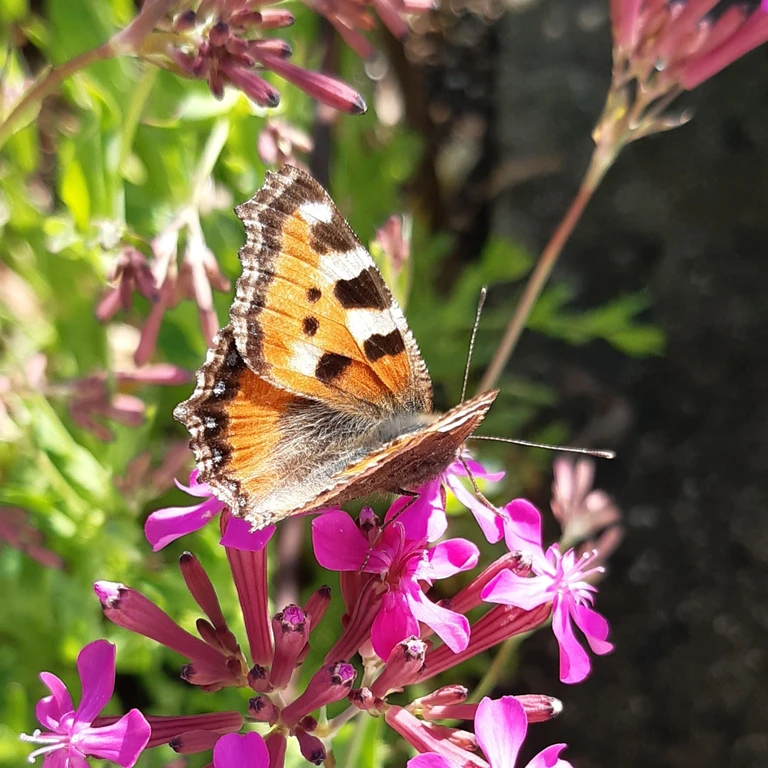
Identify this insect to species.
Aglais urticae
